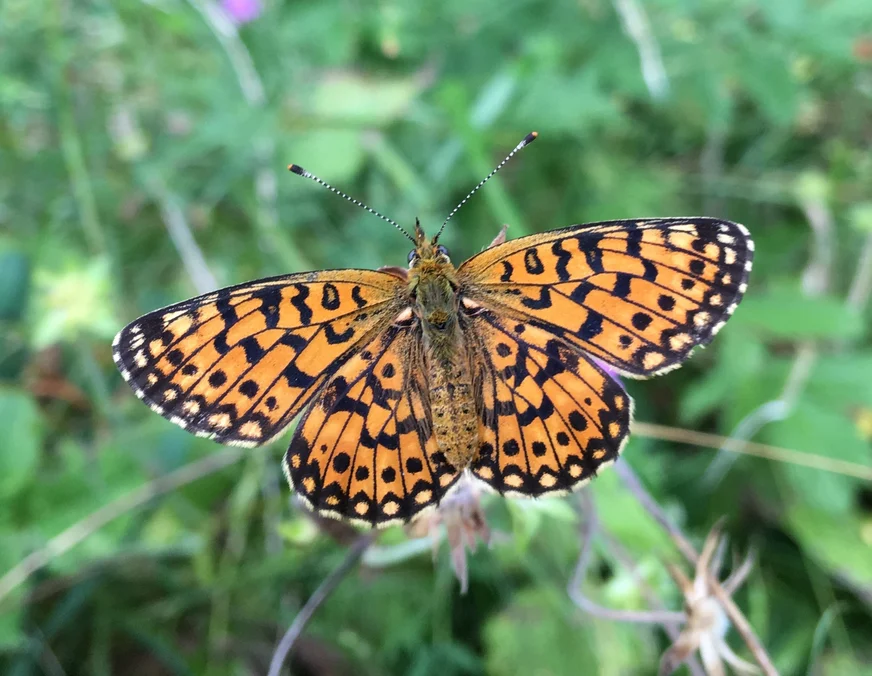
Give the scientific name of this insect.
Boloria selene
